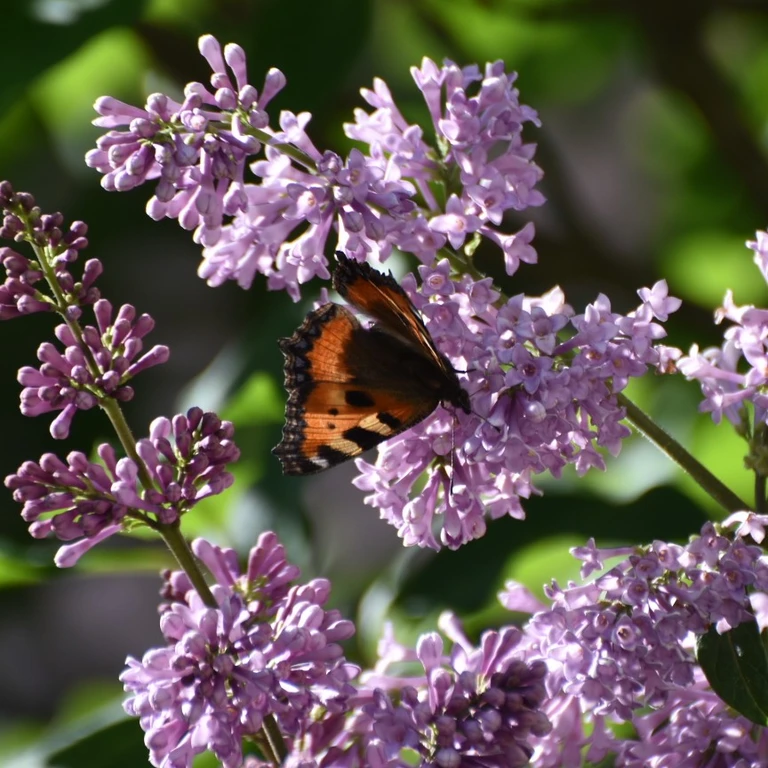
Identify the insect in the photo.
Aglais urticae
